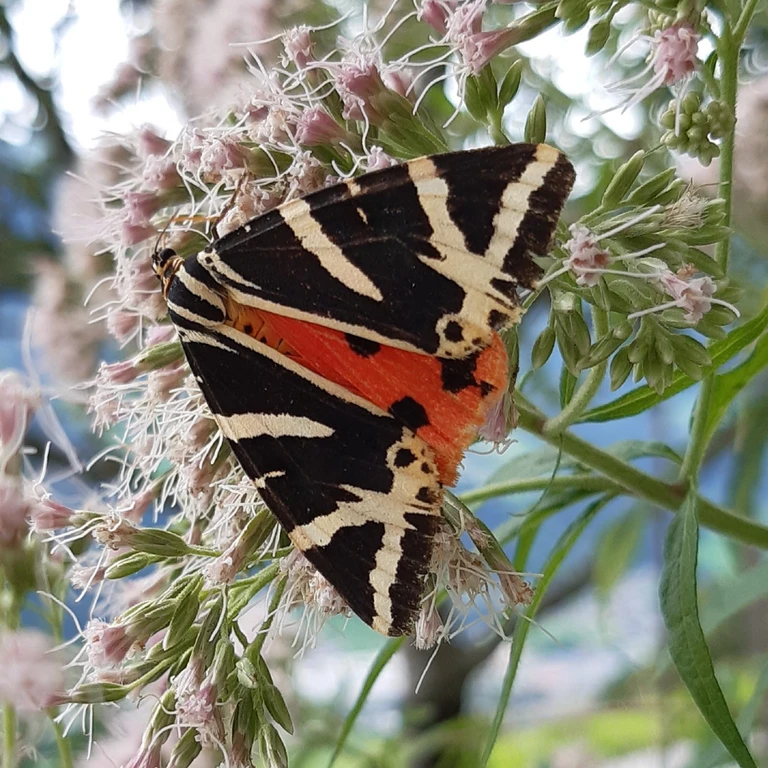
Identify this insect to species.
Euplagia quadripunctaria
